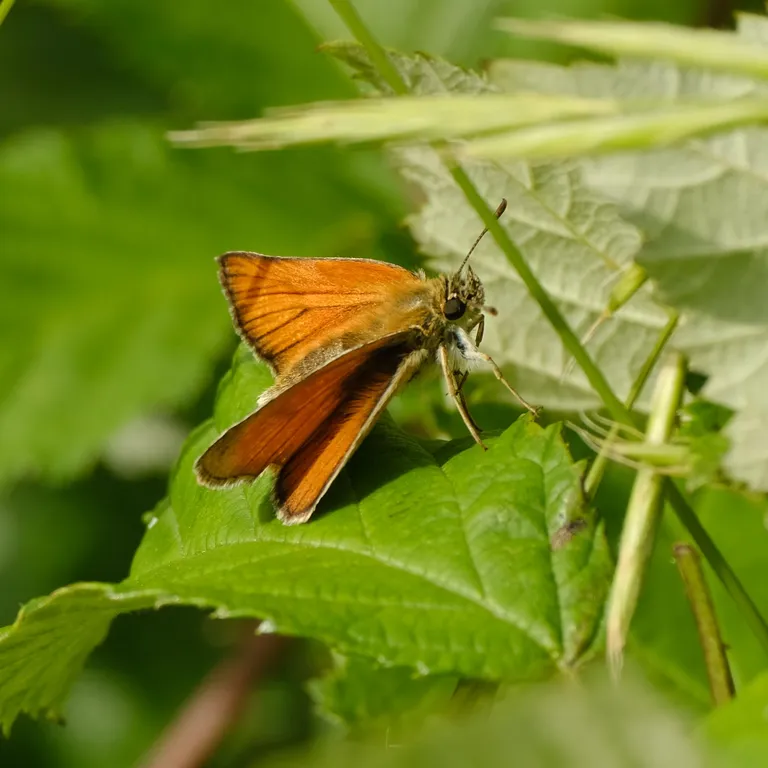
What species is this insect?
Thymelicus sylvestris
